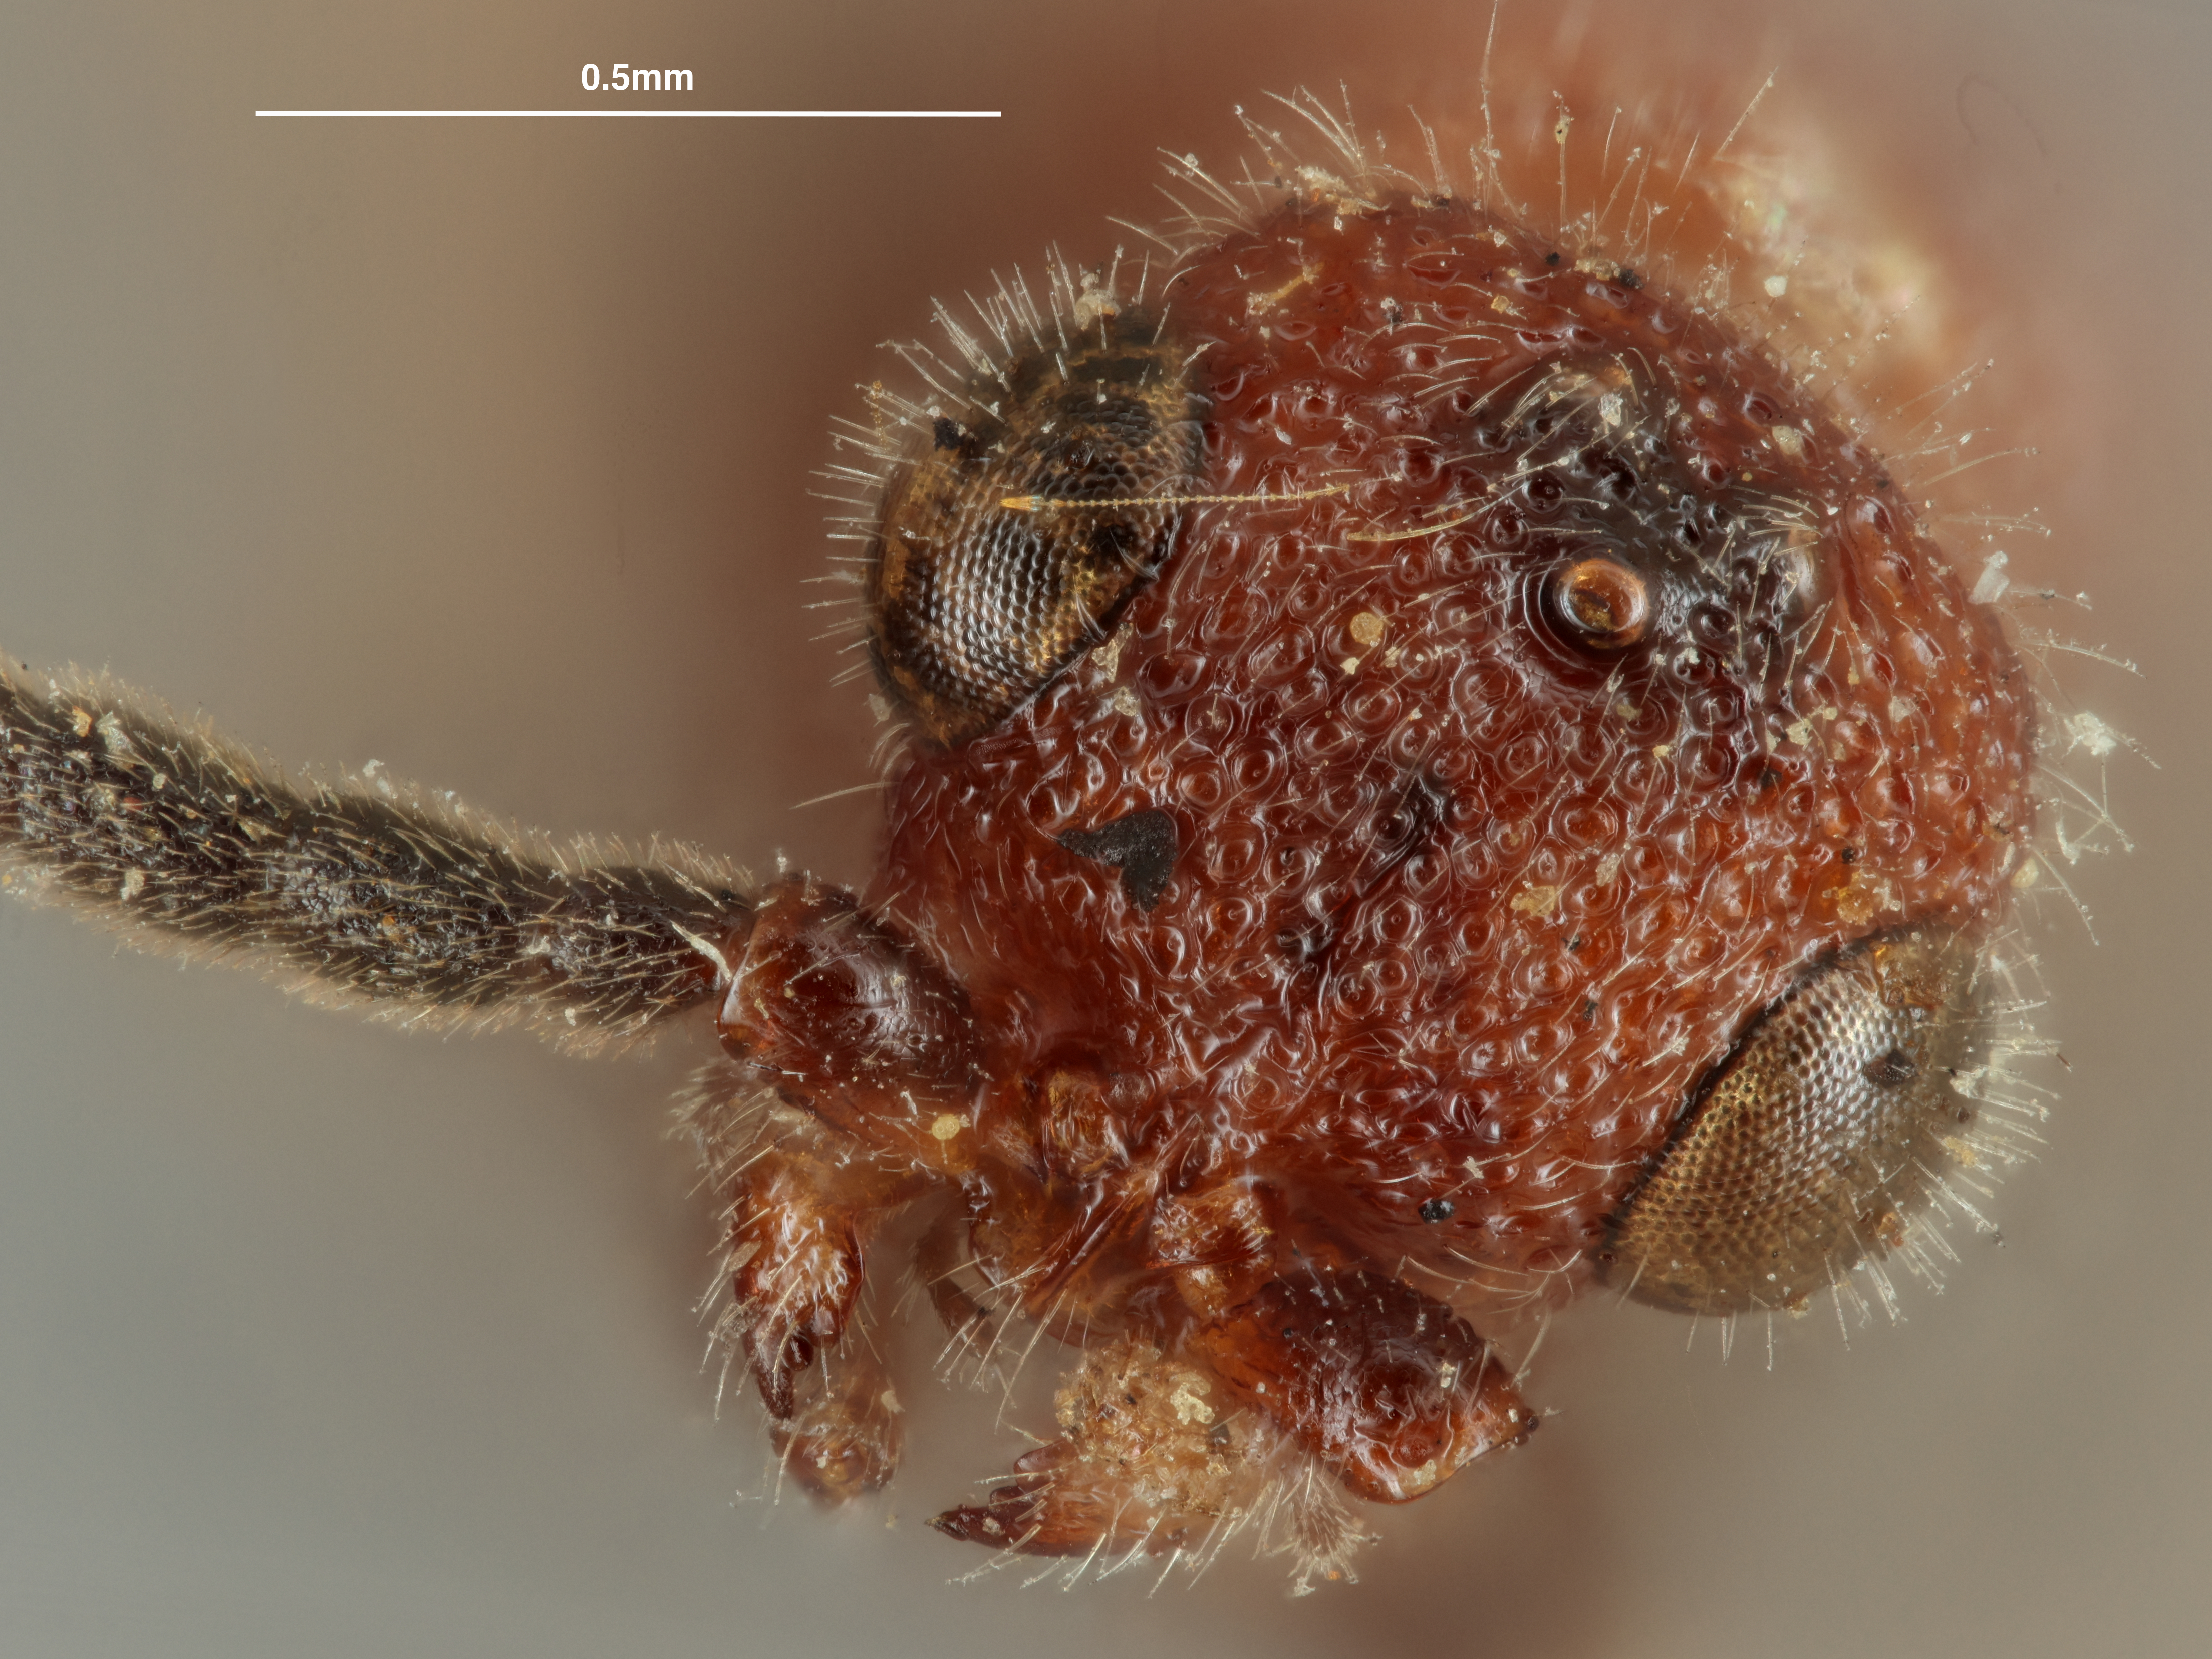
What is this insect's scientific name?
Mesitius discolor
